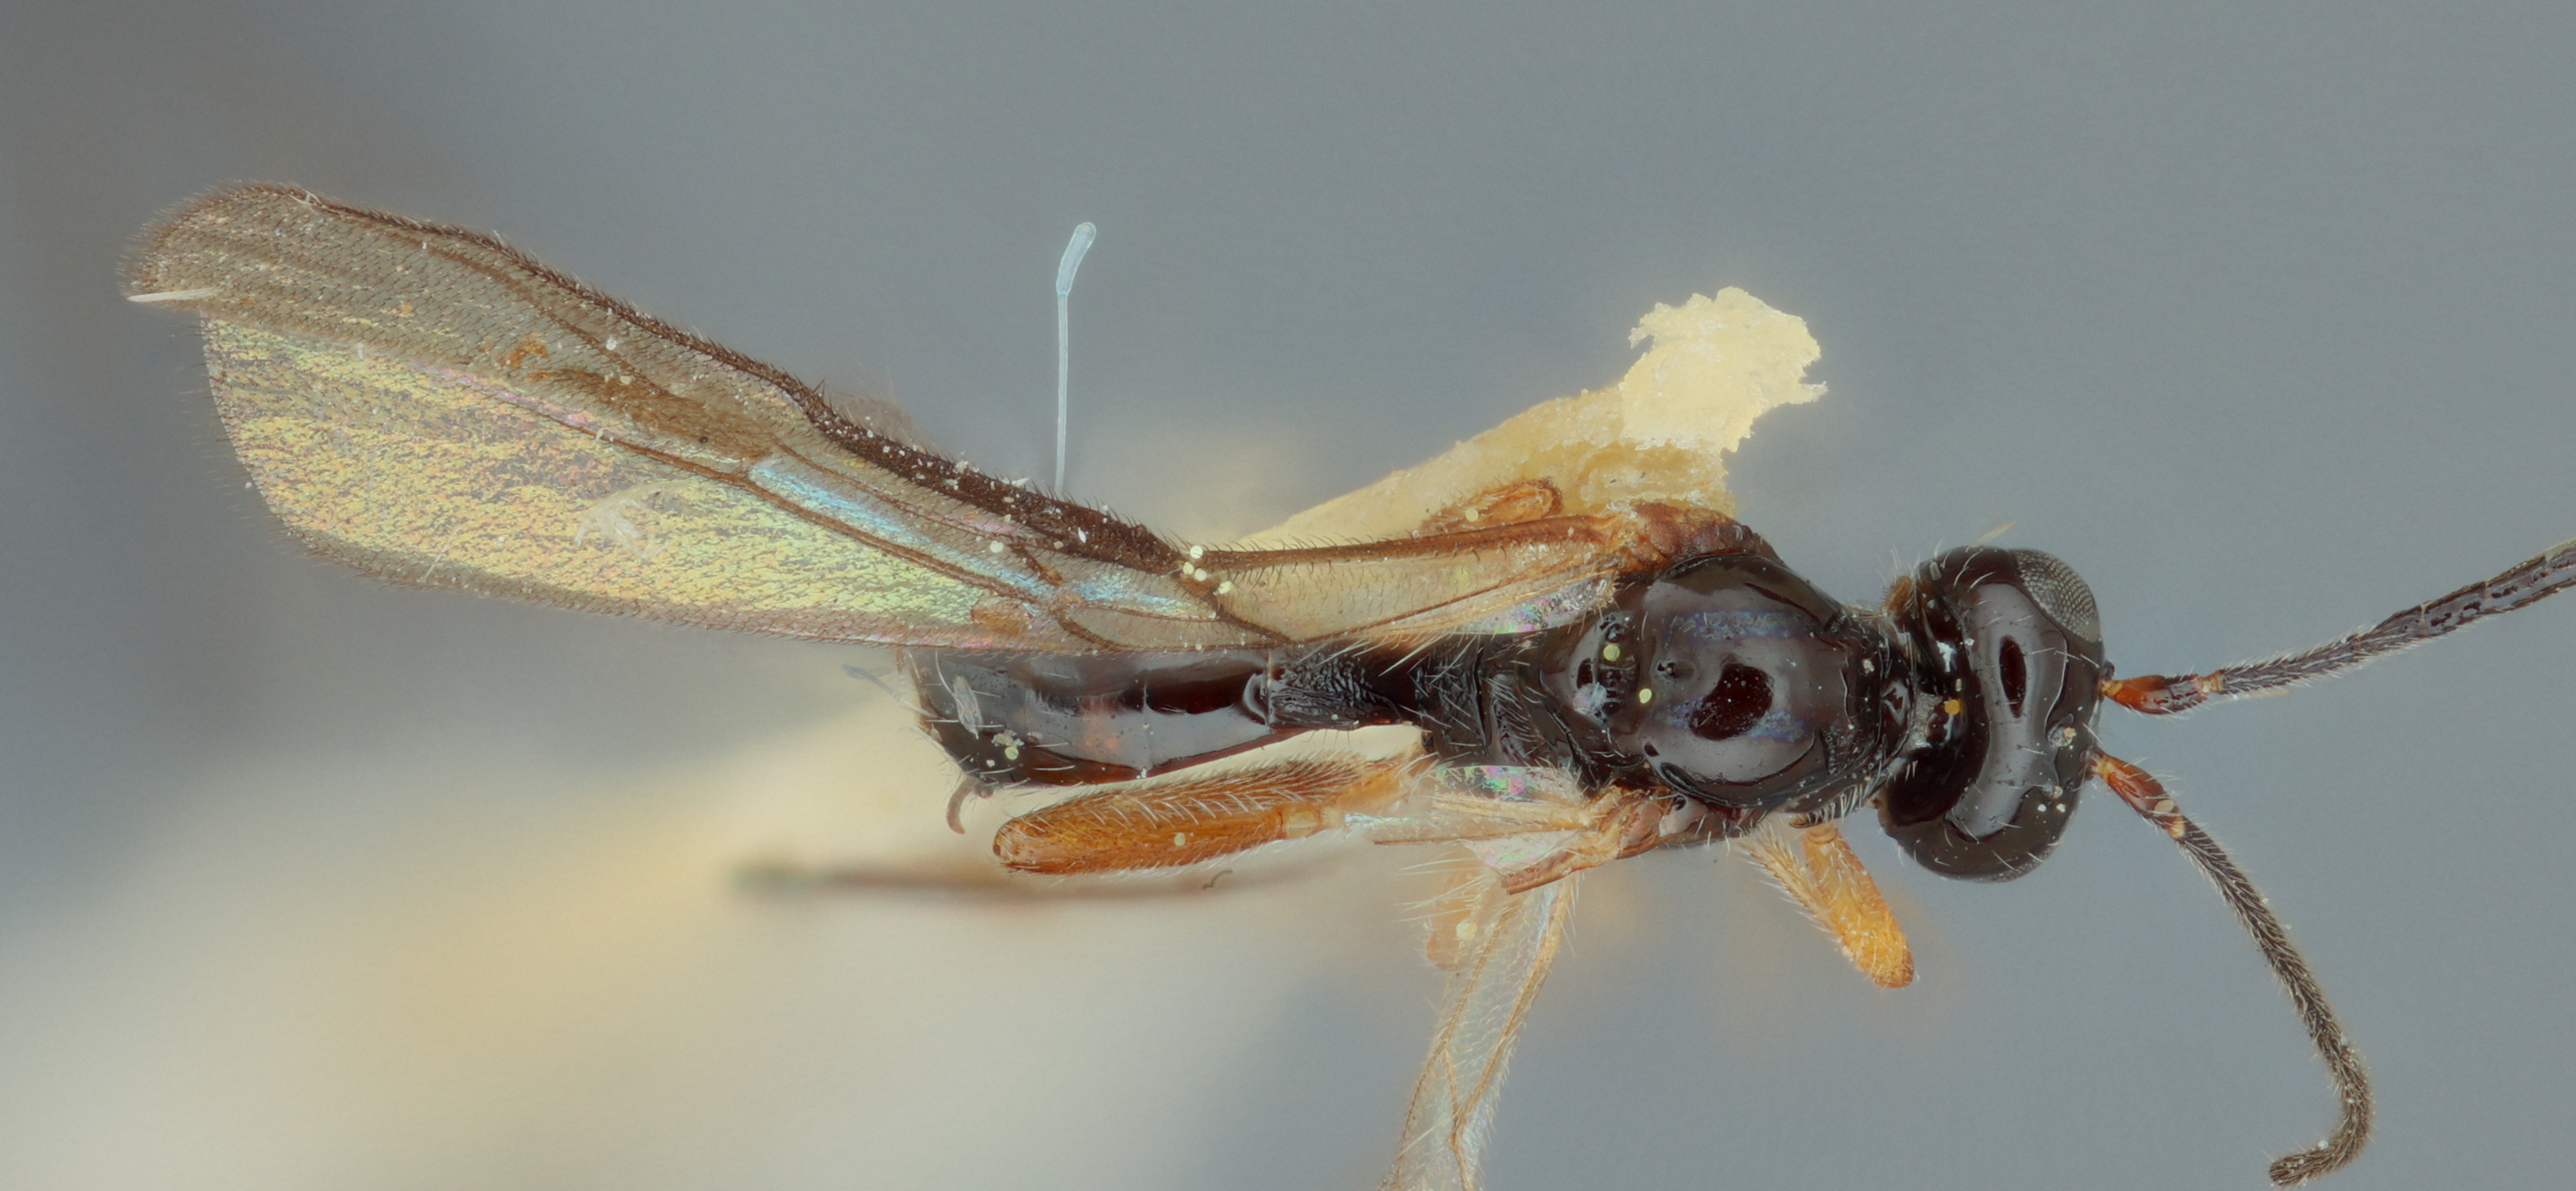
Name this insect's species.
Opius blancasi
